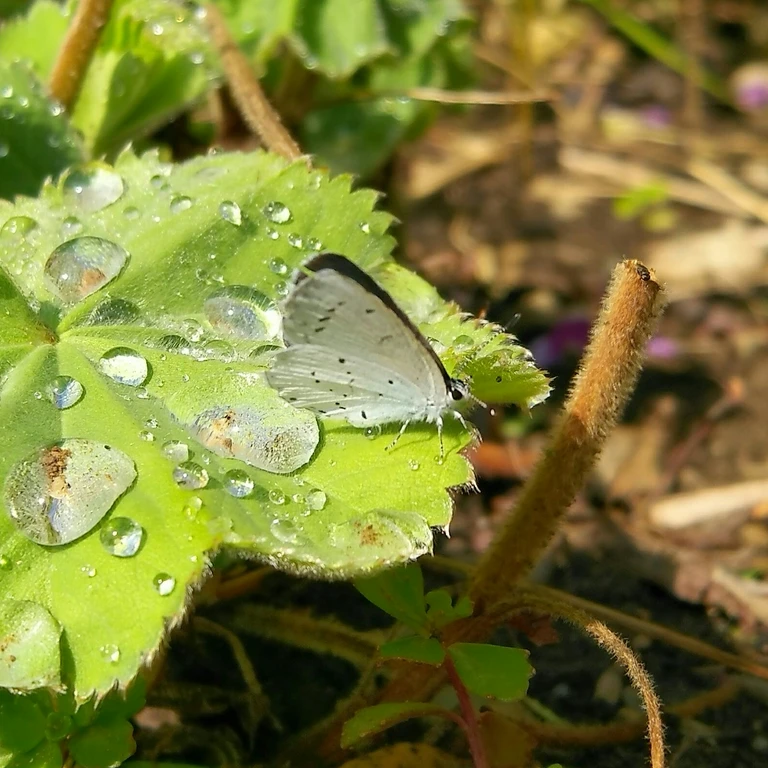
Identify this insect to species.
Celastrina argiolus
